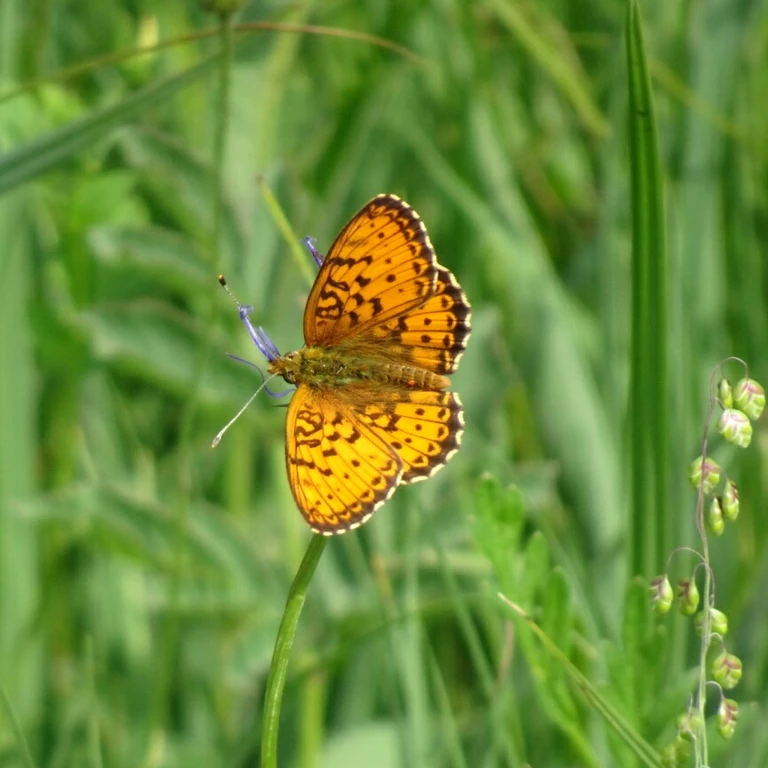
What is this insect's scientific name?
Brenthis ino
